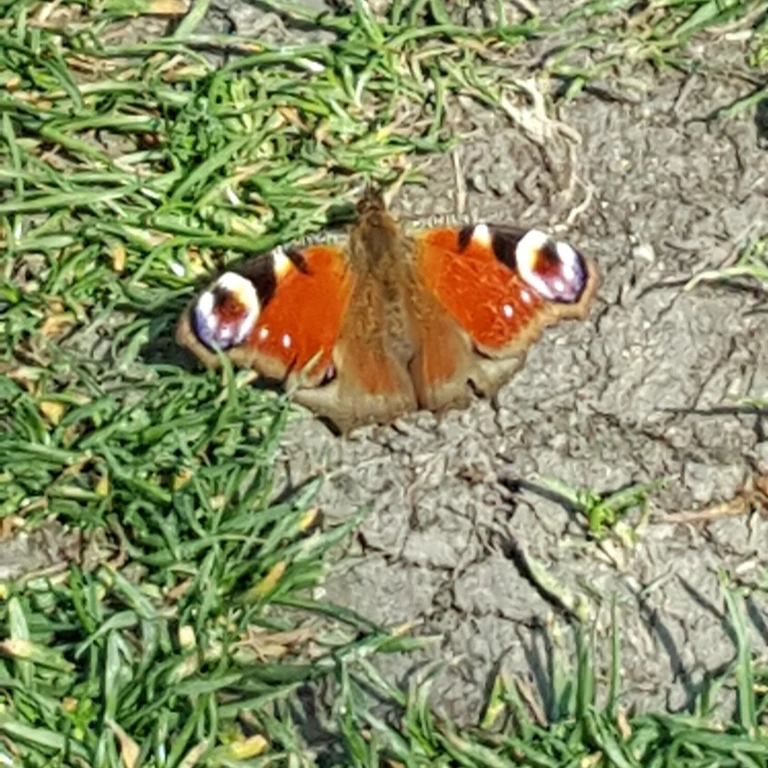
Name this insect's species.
Aglais io
